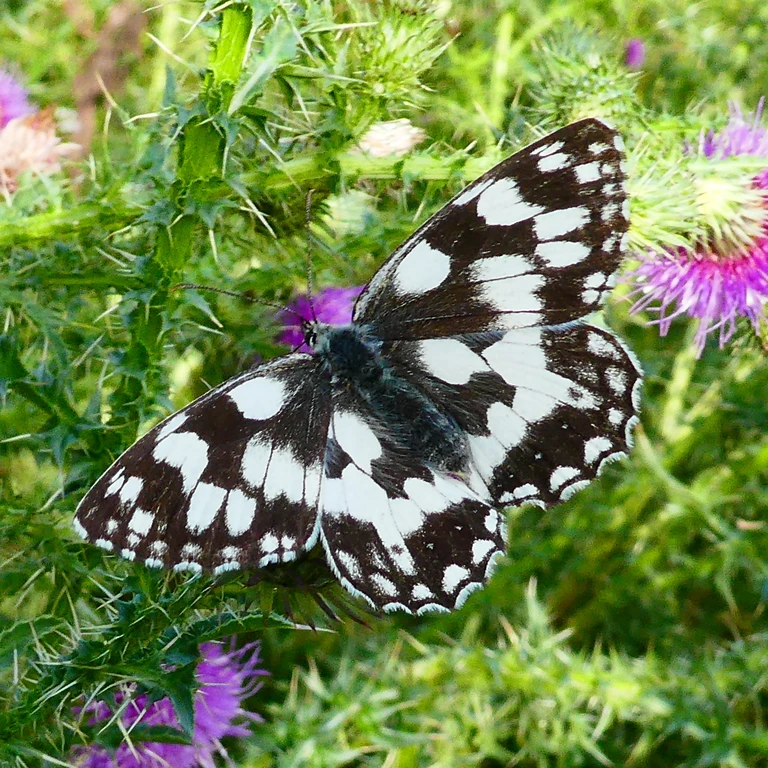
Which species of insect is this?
Melanargia galathea
